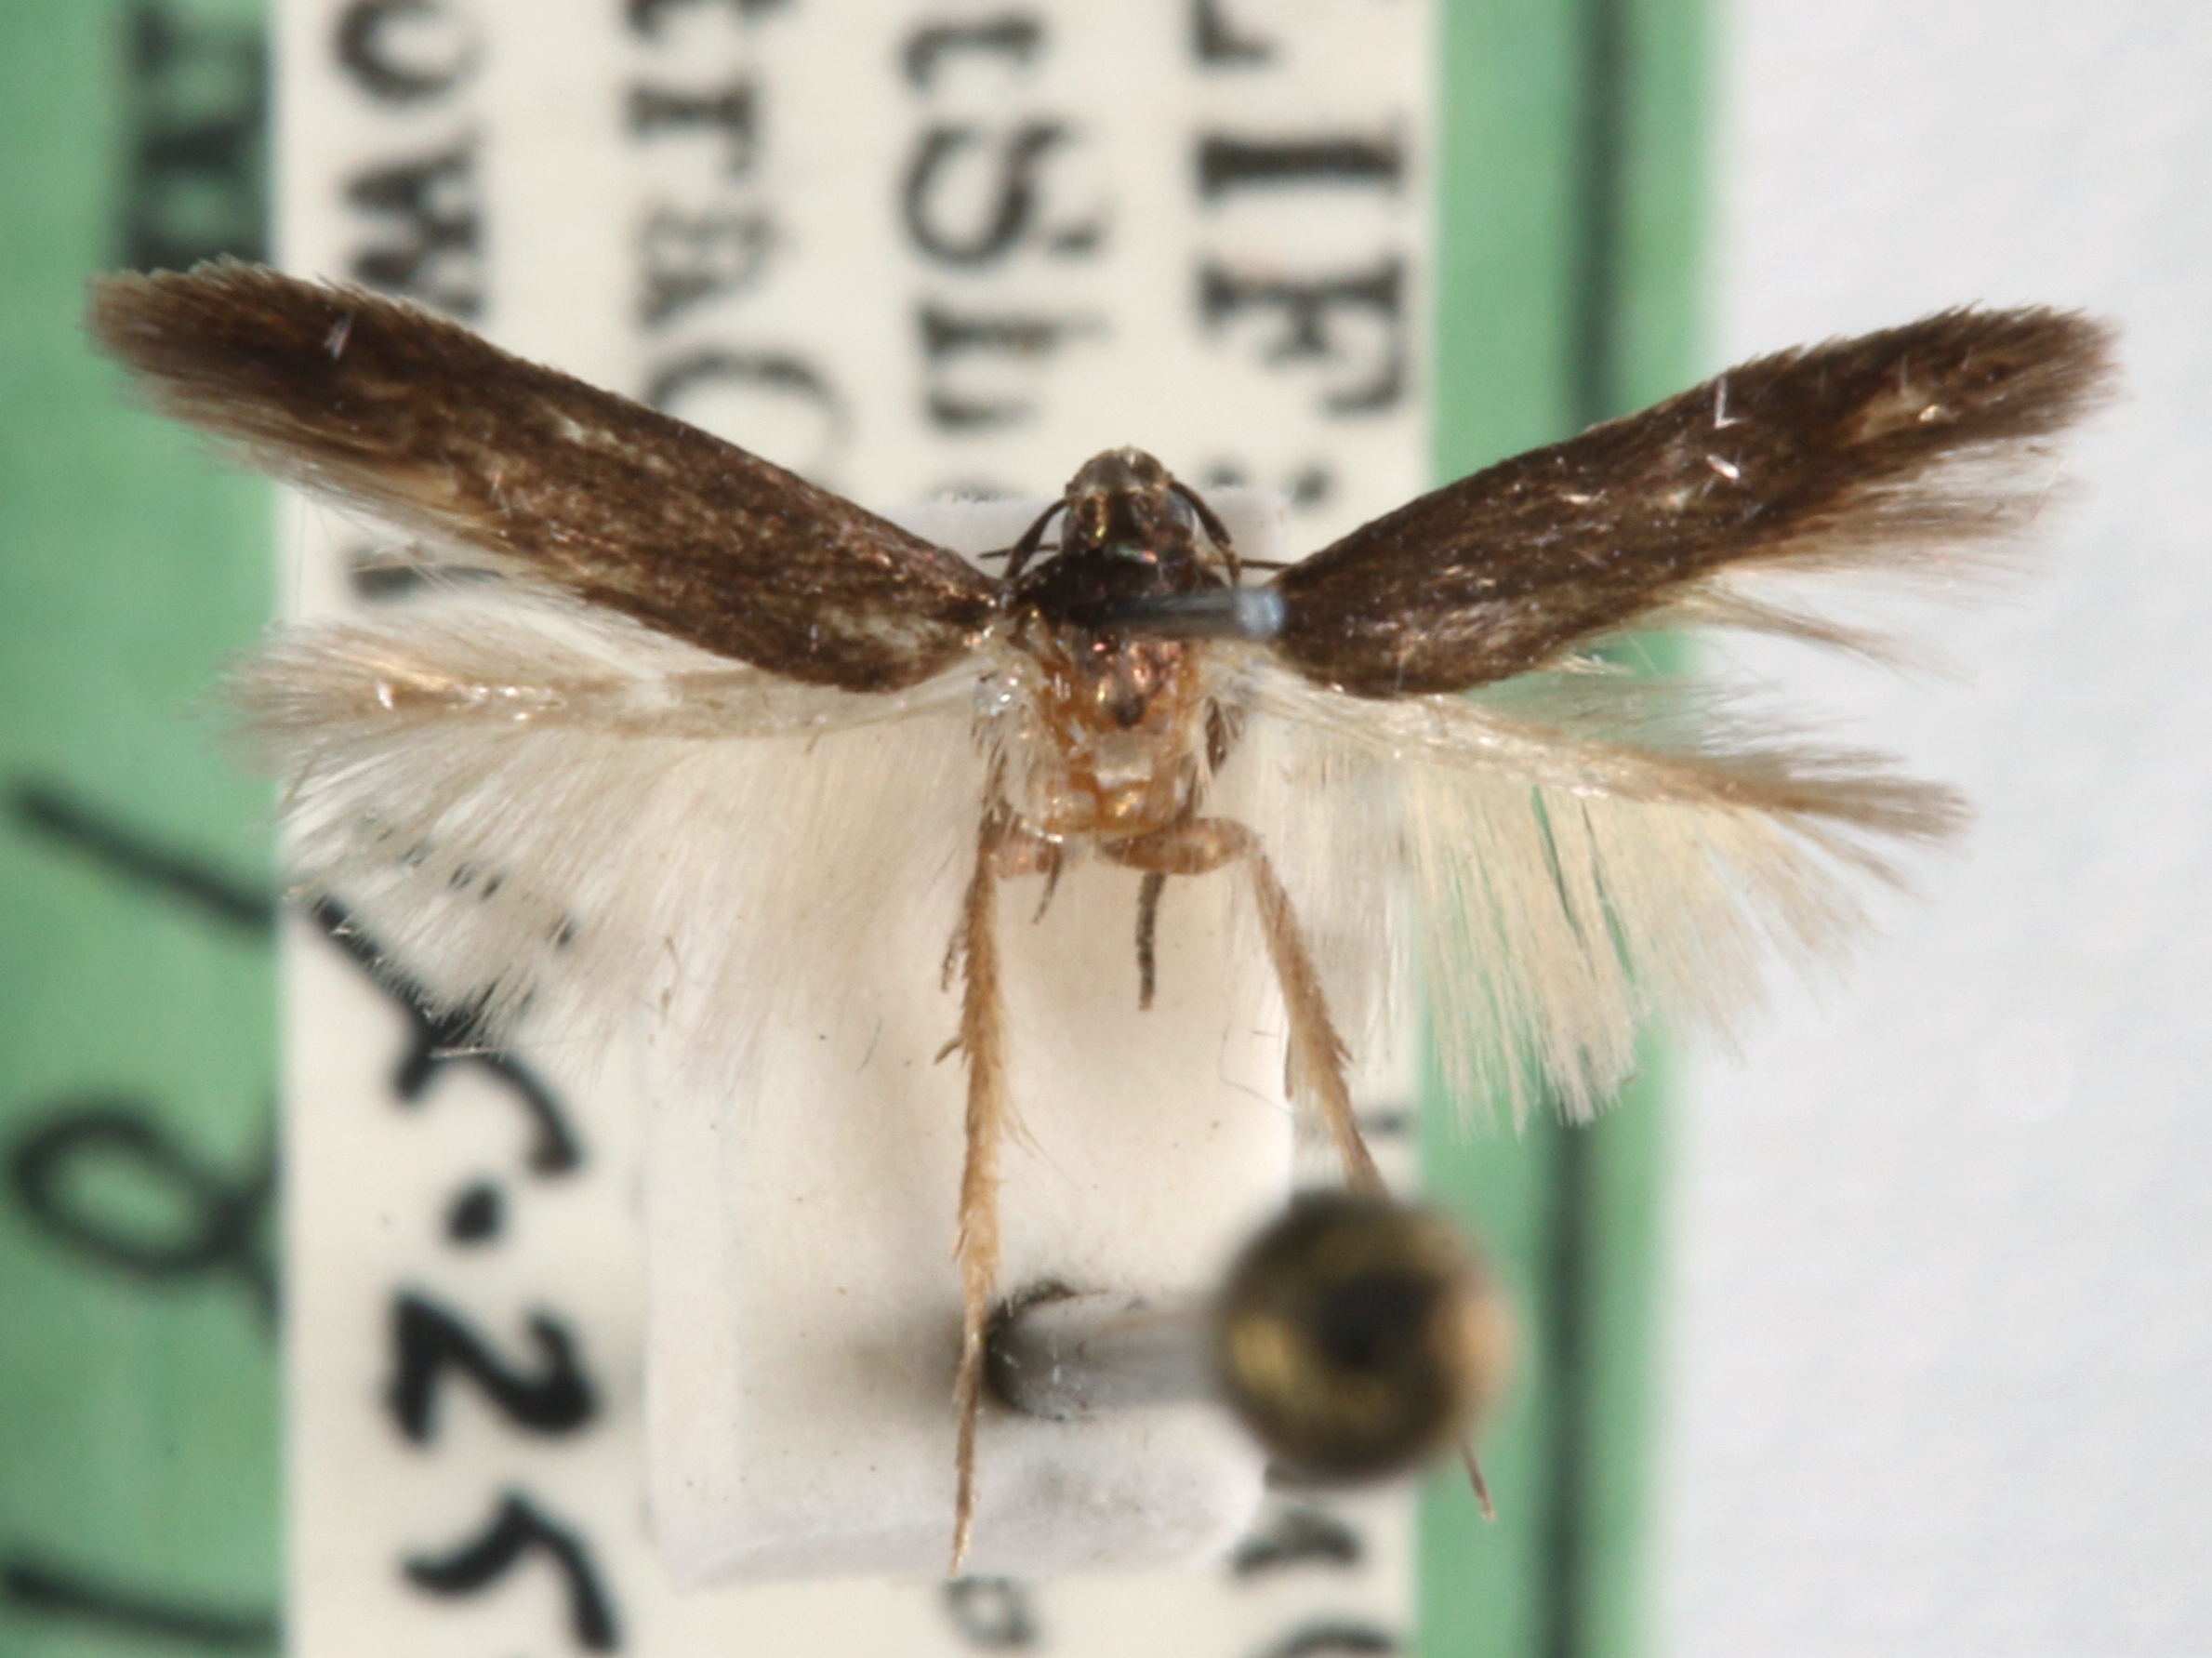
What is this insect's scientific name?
Periploca devia
